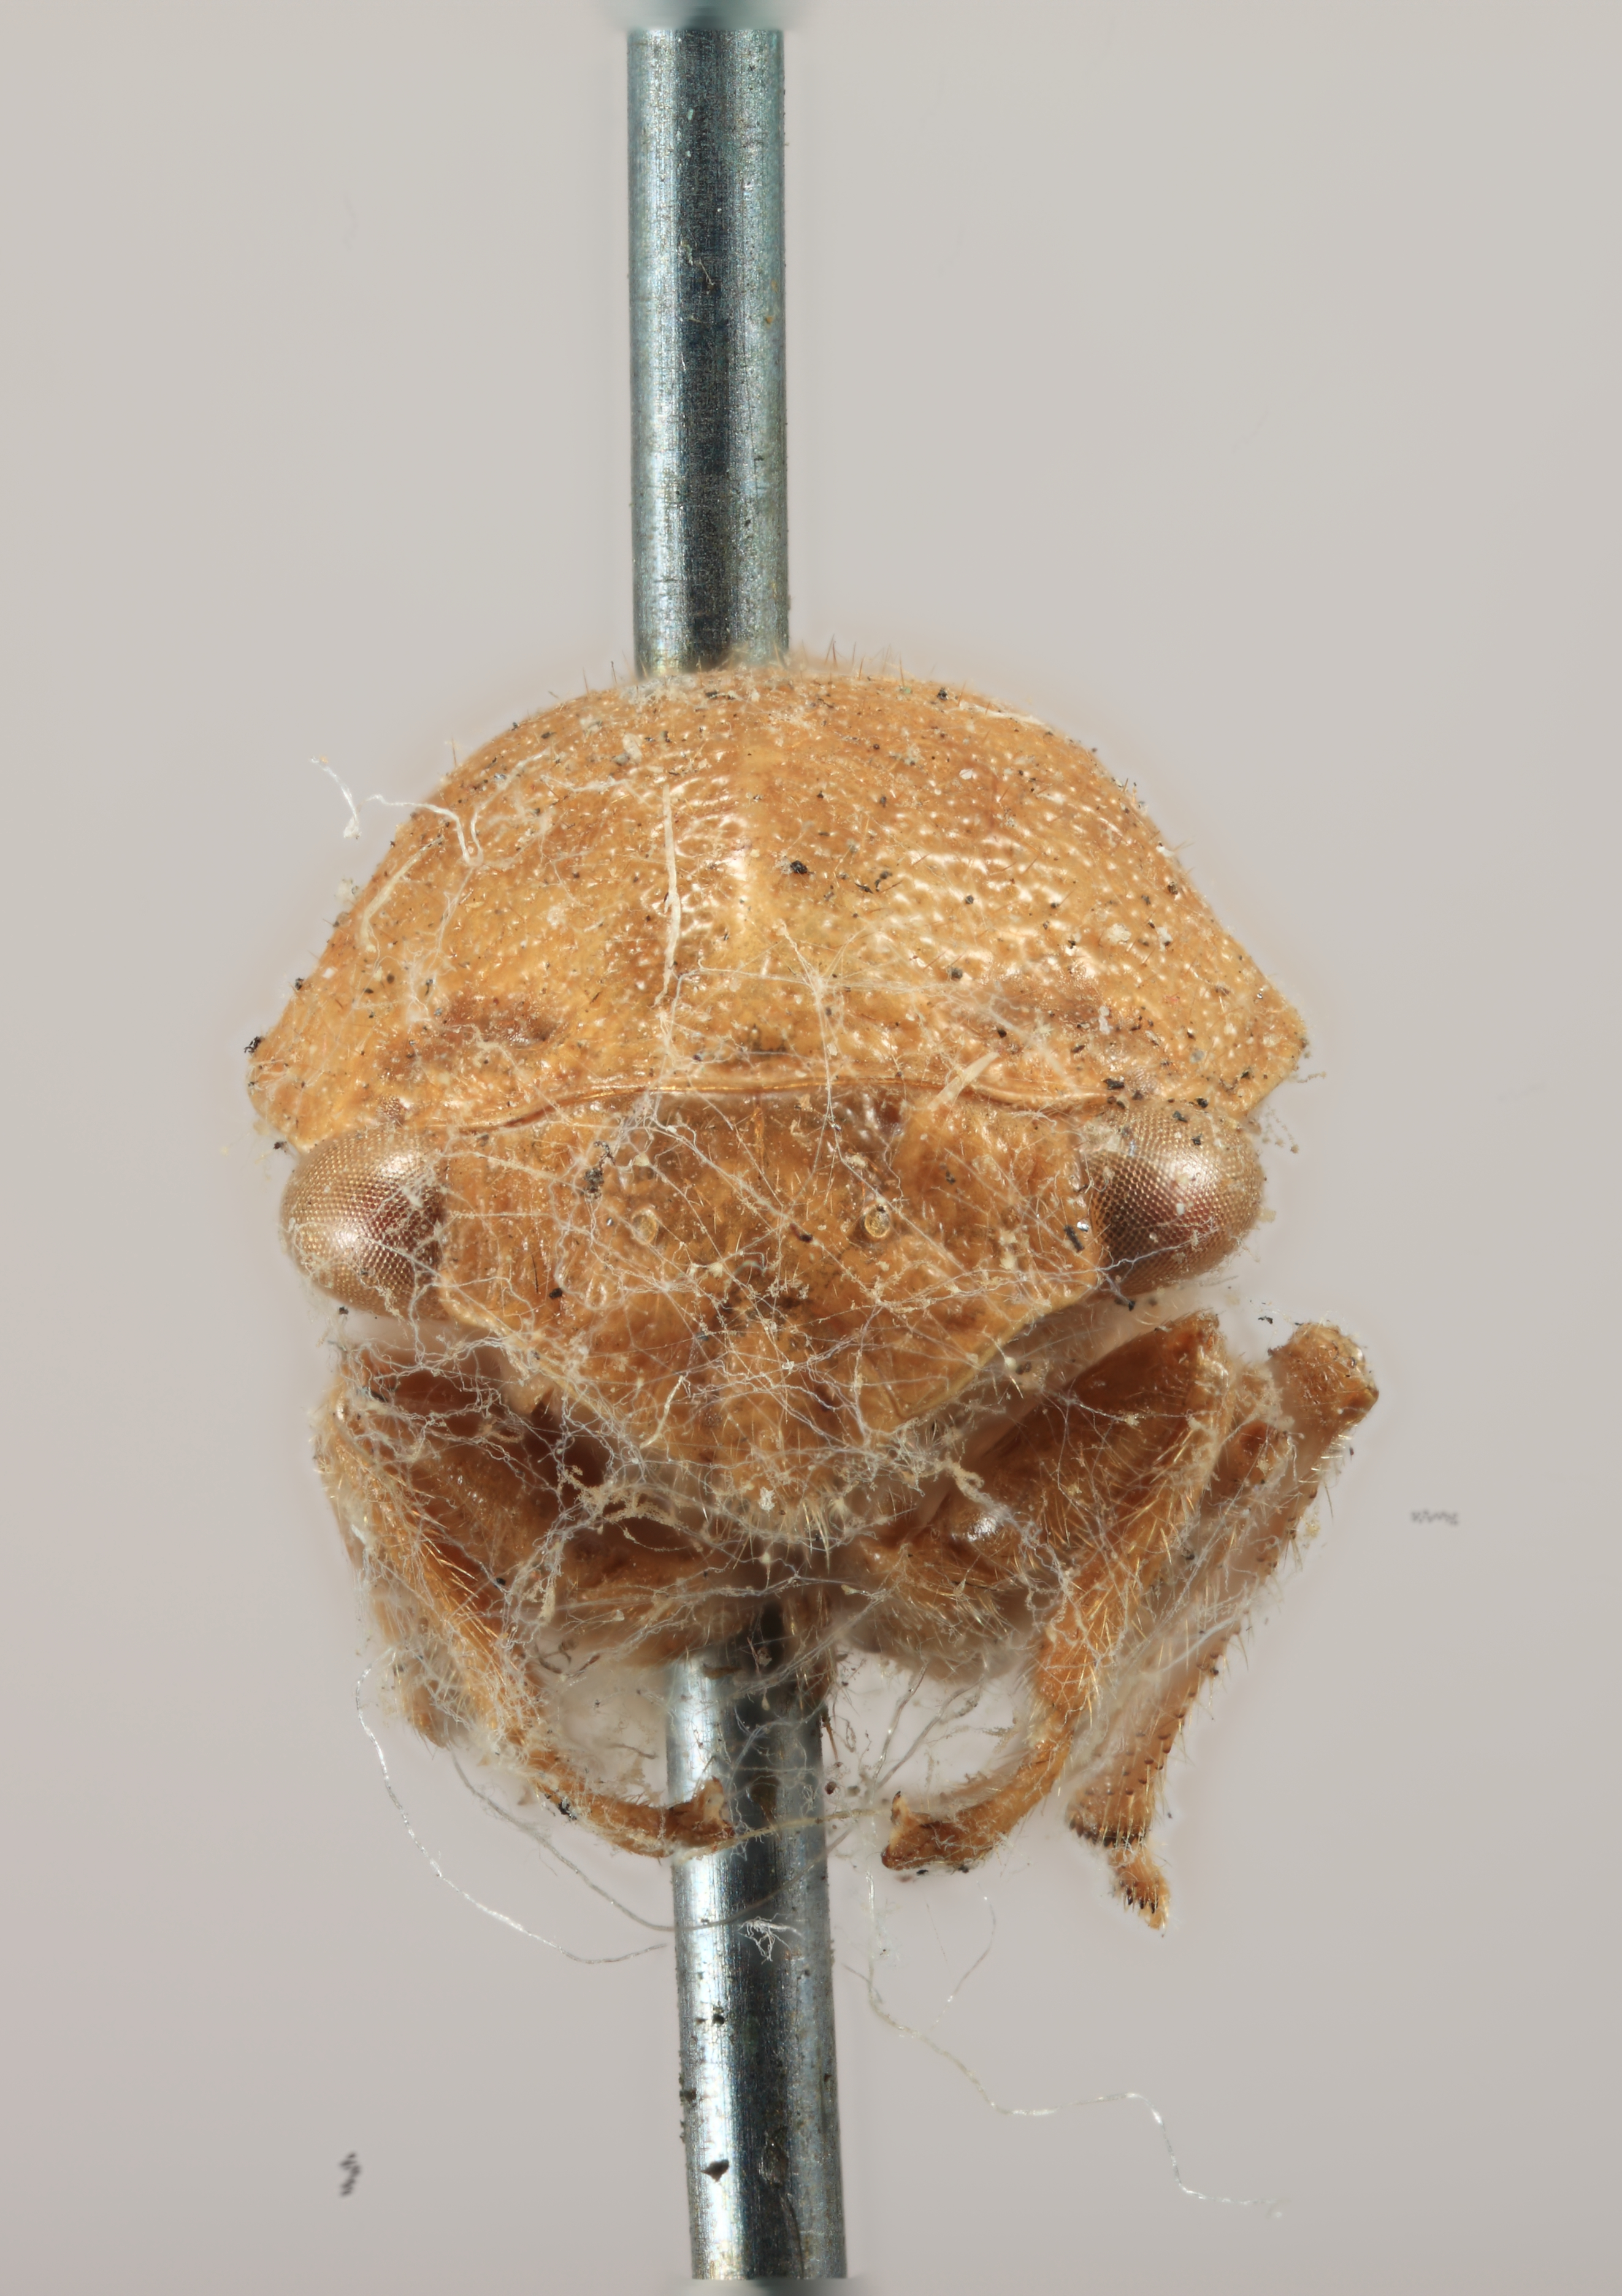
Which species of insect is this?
Ophiderma flava
